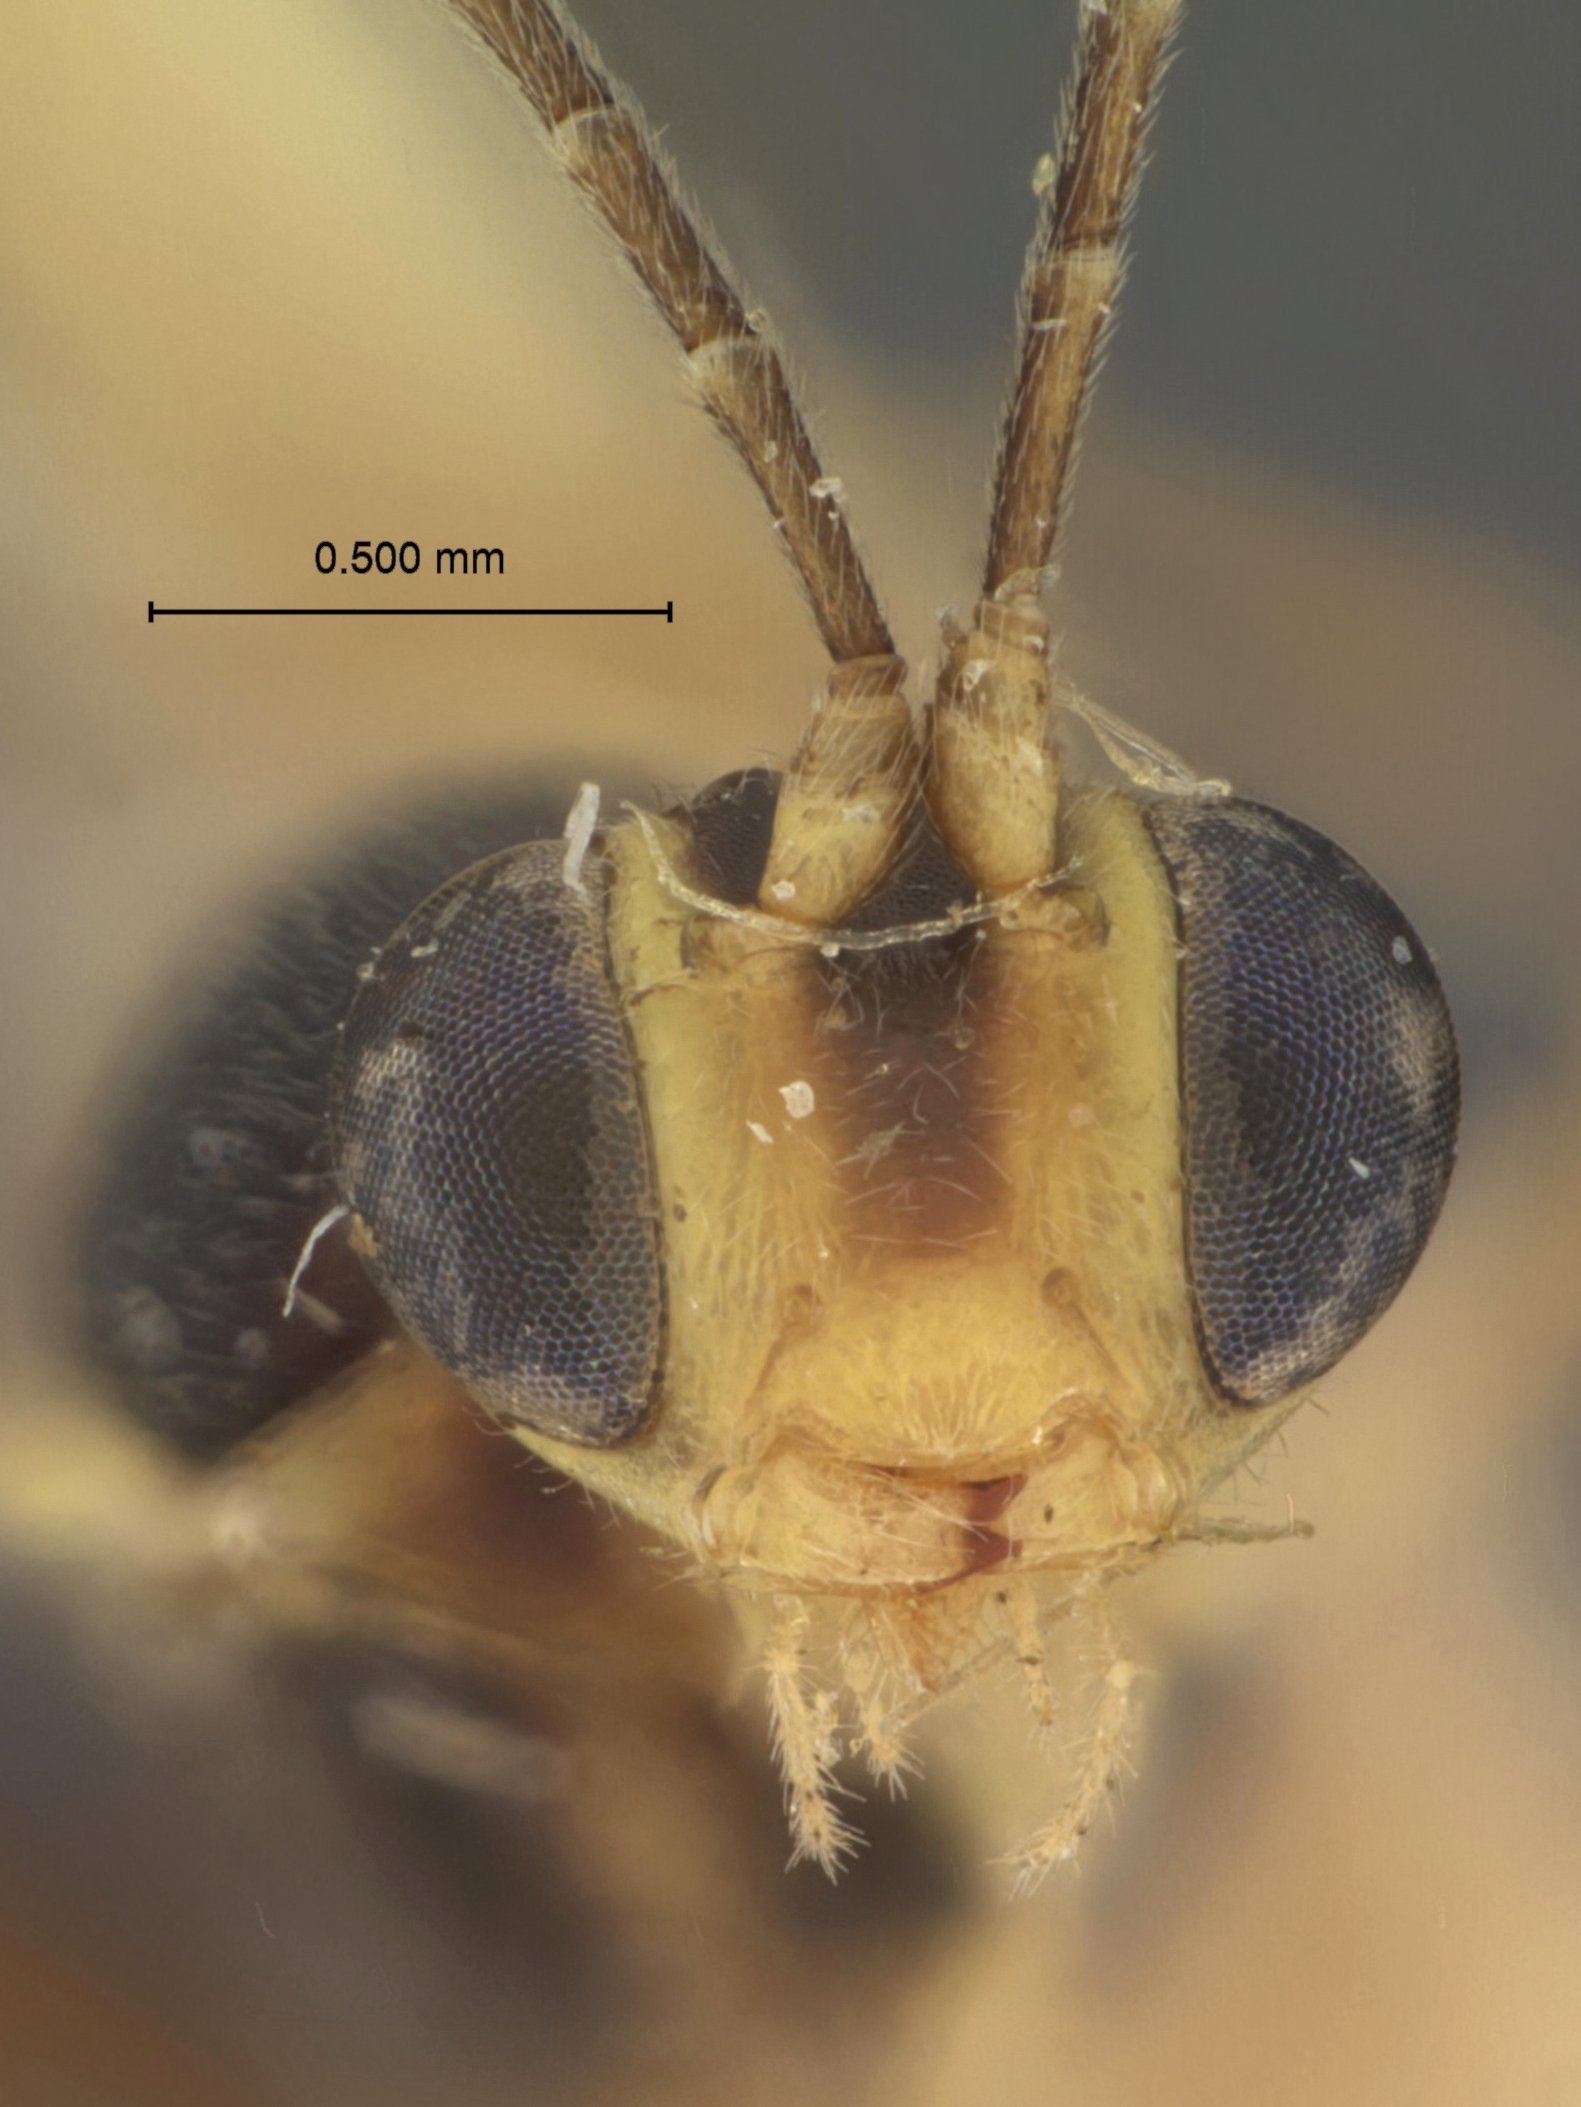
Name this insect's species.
Temelucha minnesotae
